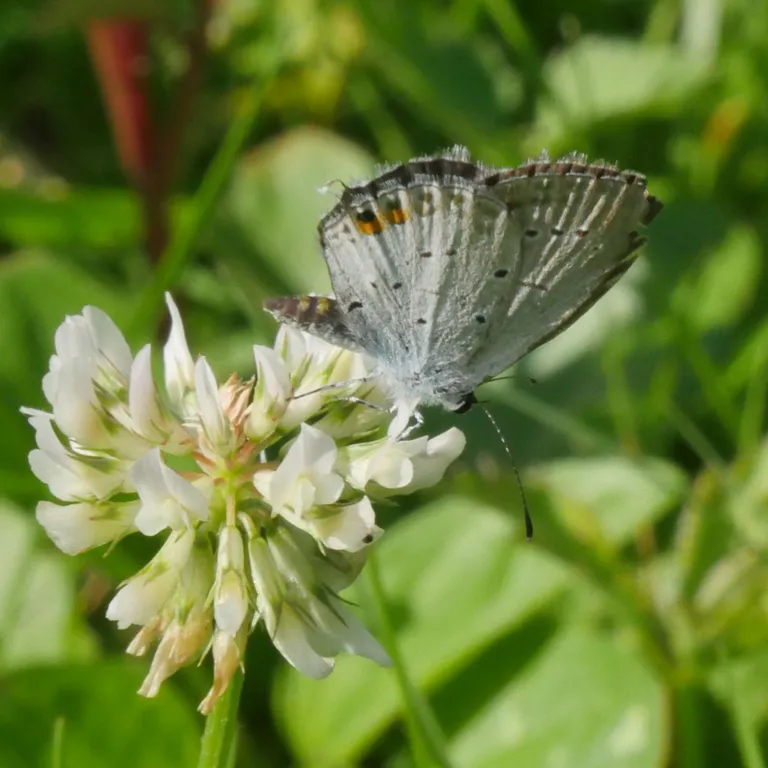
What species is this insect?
Cupido argiades (also Elkalyce argiades)
